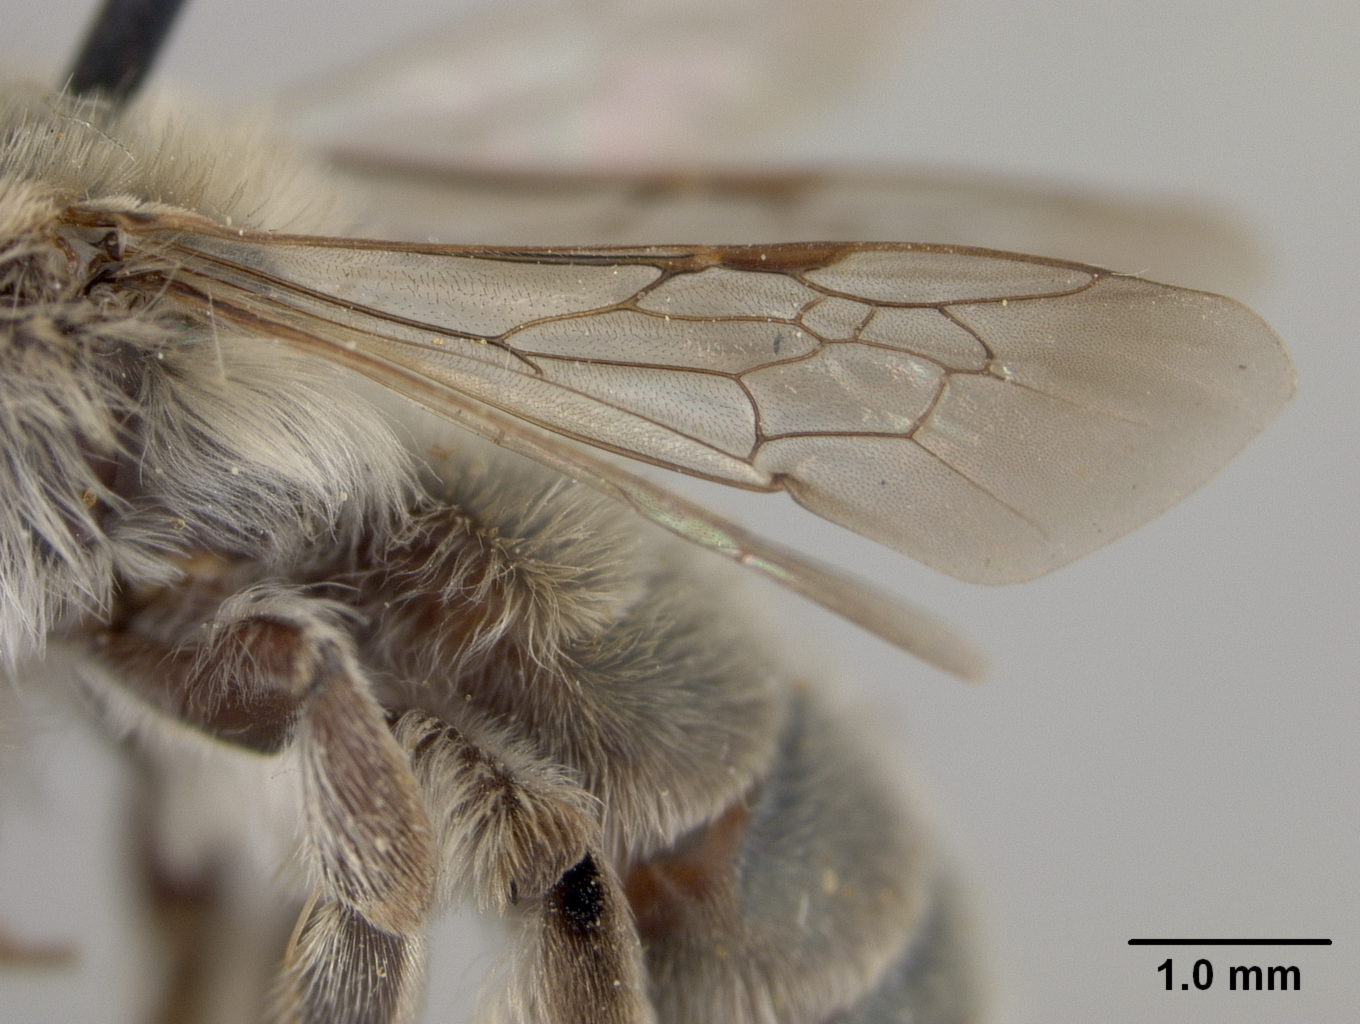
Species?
Andrena plumiscopa
